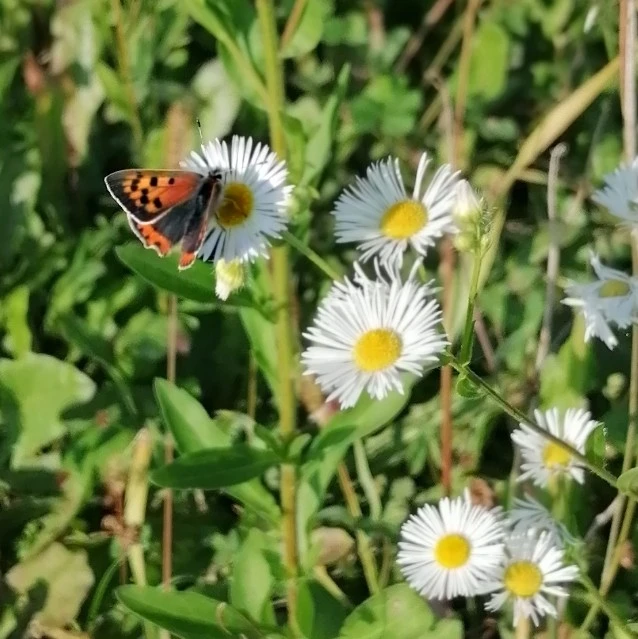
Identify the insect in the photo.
Lycaena phlaeas
